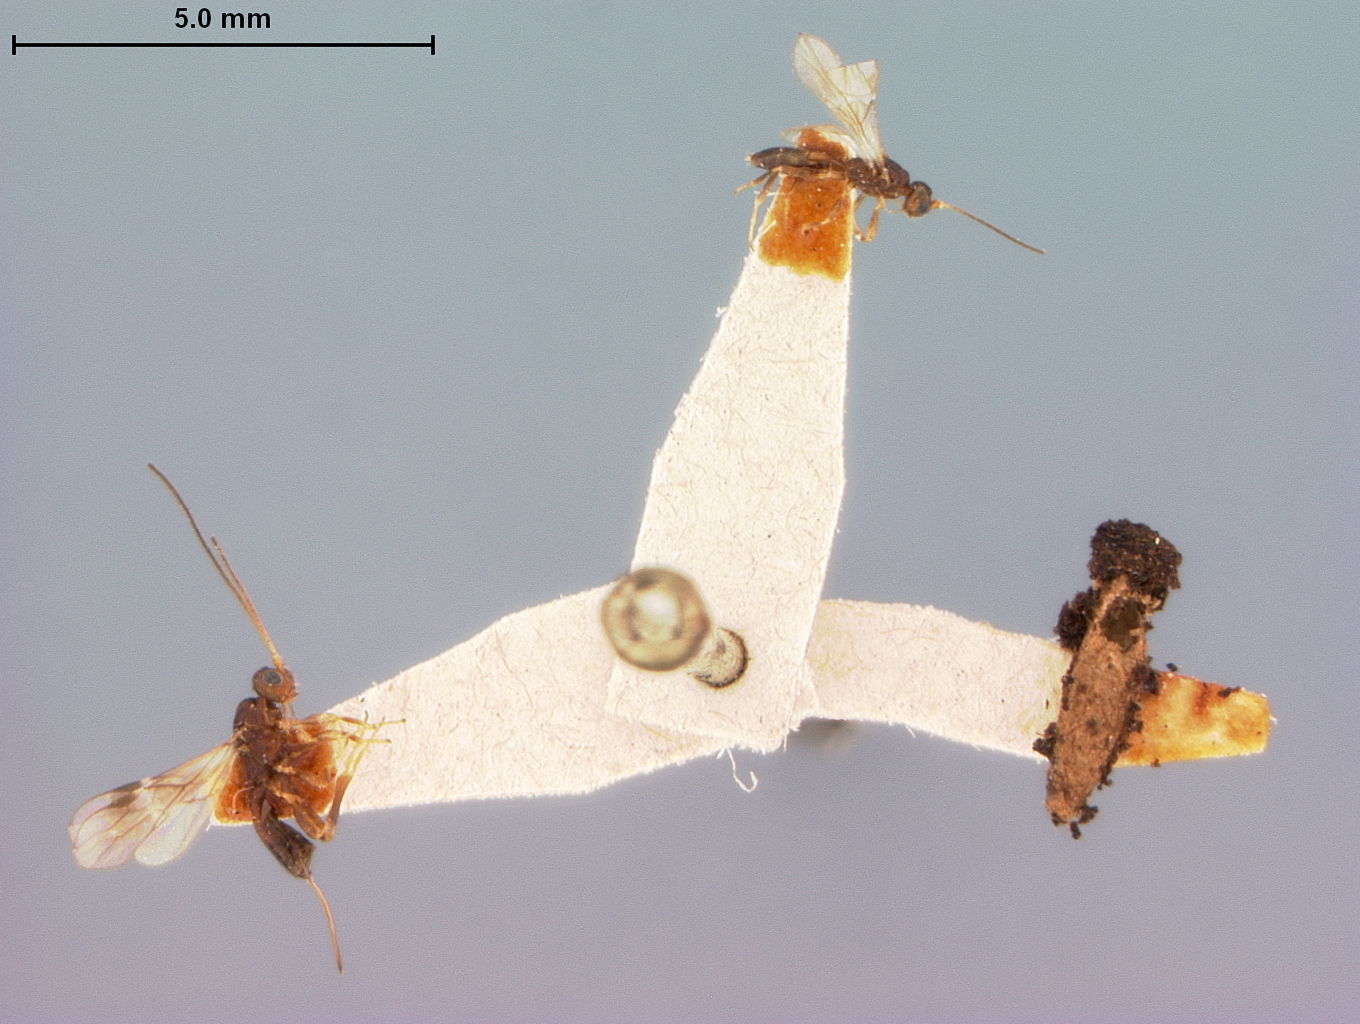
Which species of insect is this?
Spathius tomici
